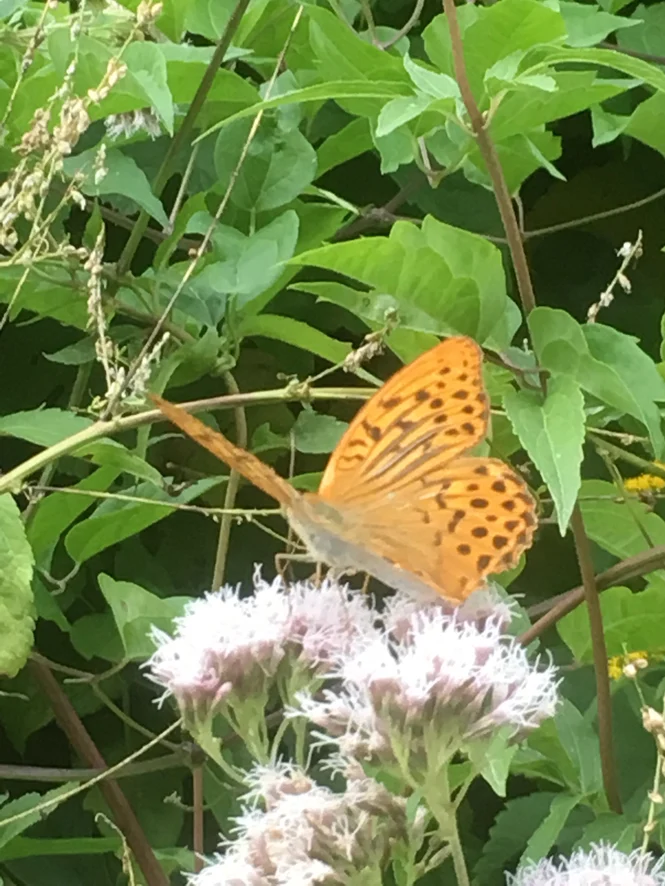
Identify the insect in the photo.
Argynnis paphia
